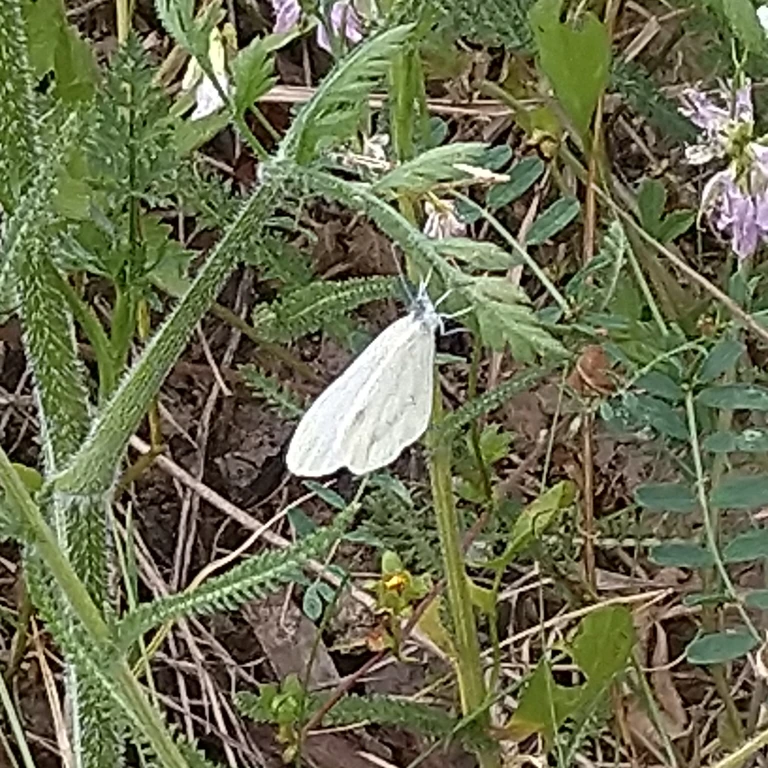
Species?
Leptidea sinapis/juvernica
